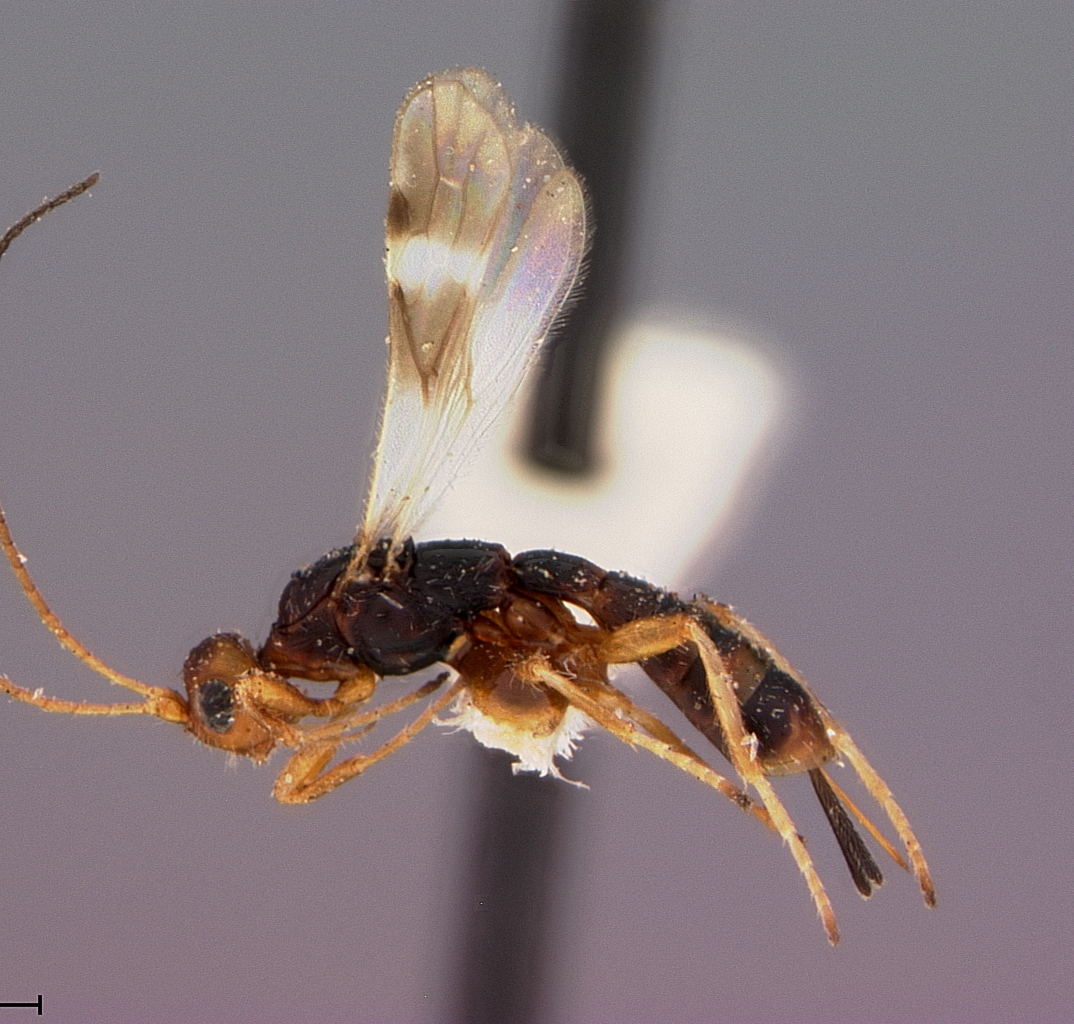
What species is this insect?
Rhaconotus badius
